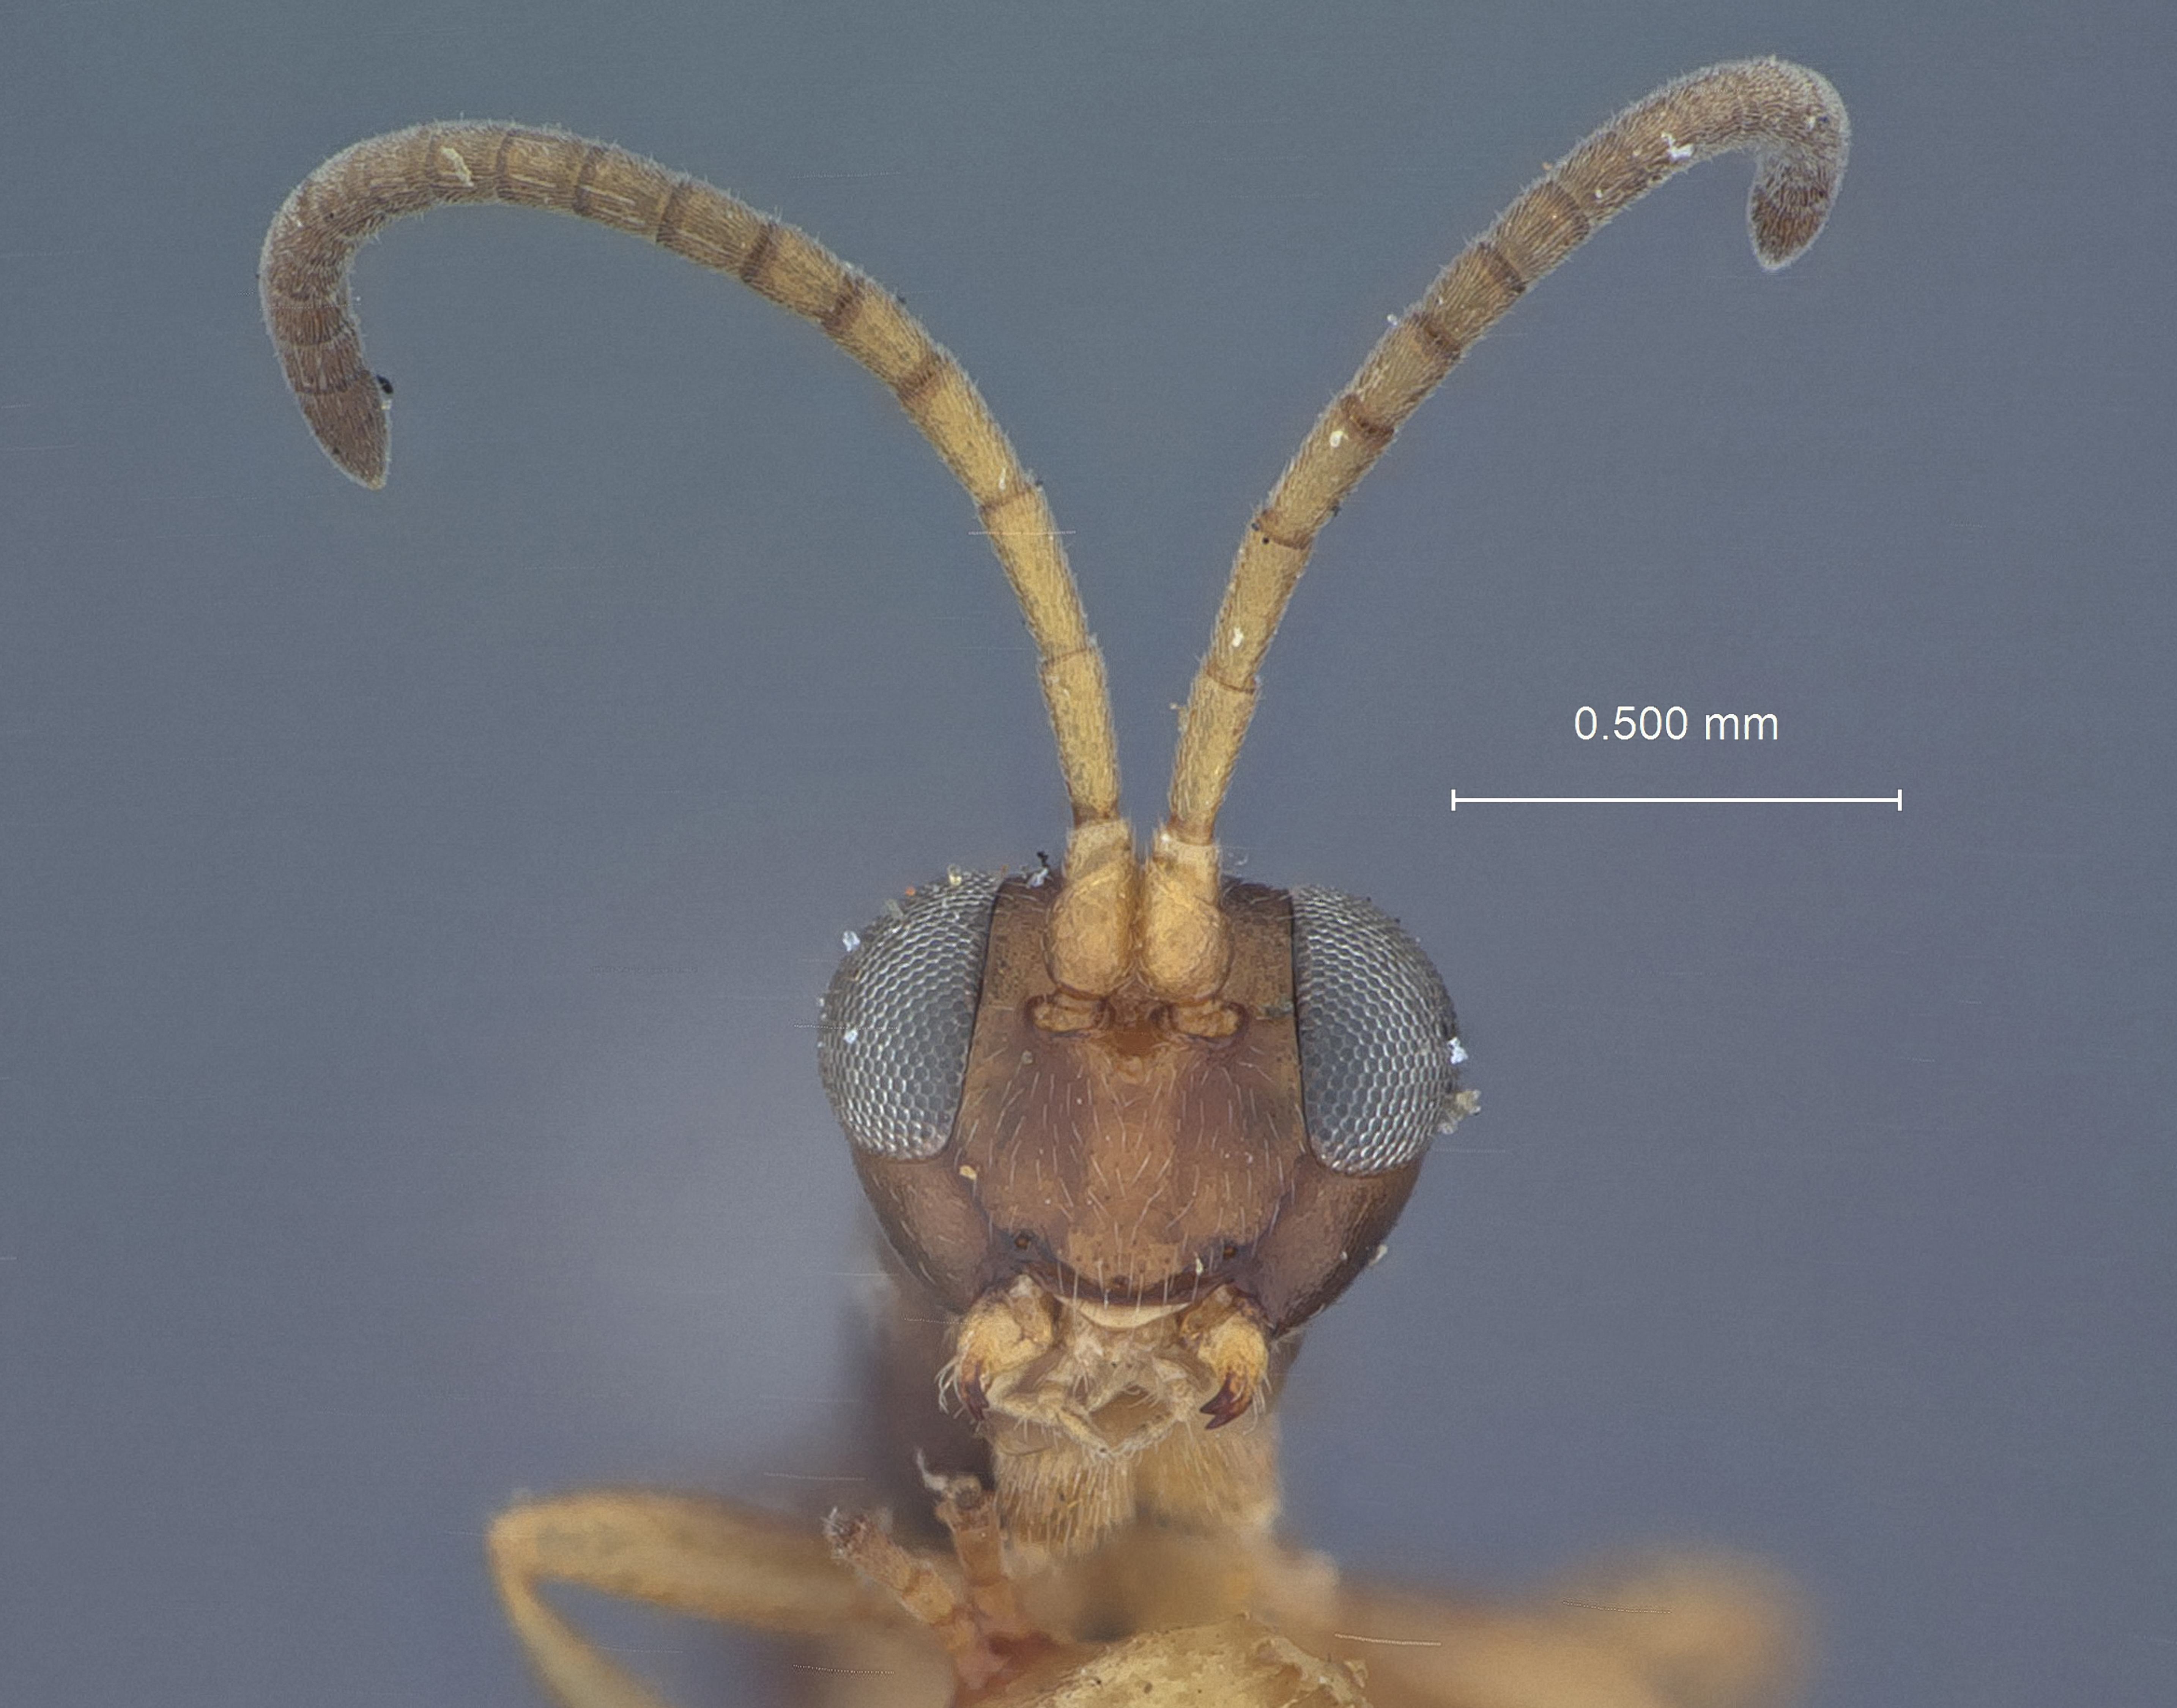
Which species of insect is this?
Pezomachus spiraculus
